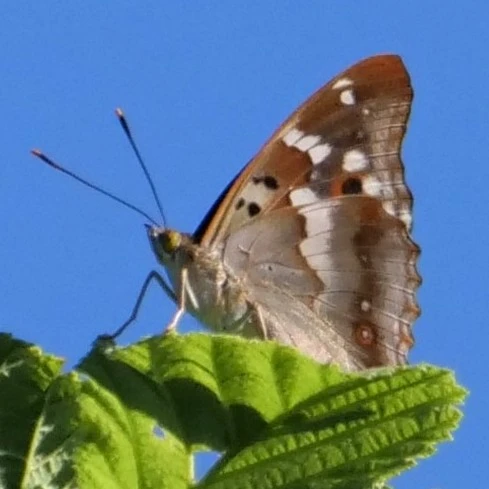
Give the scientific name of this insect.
Apatura ilia
